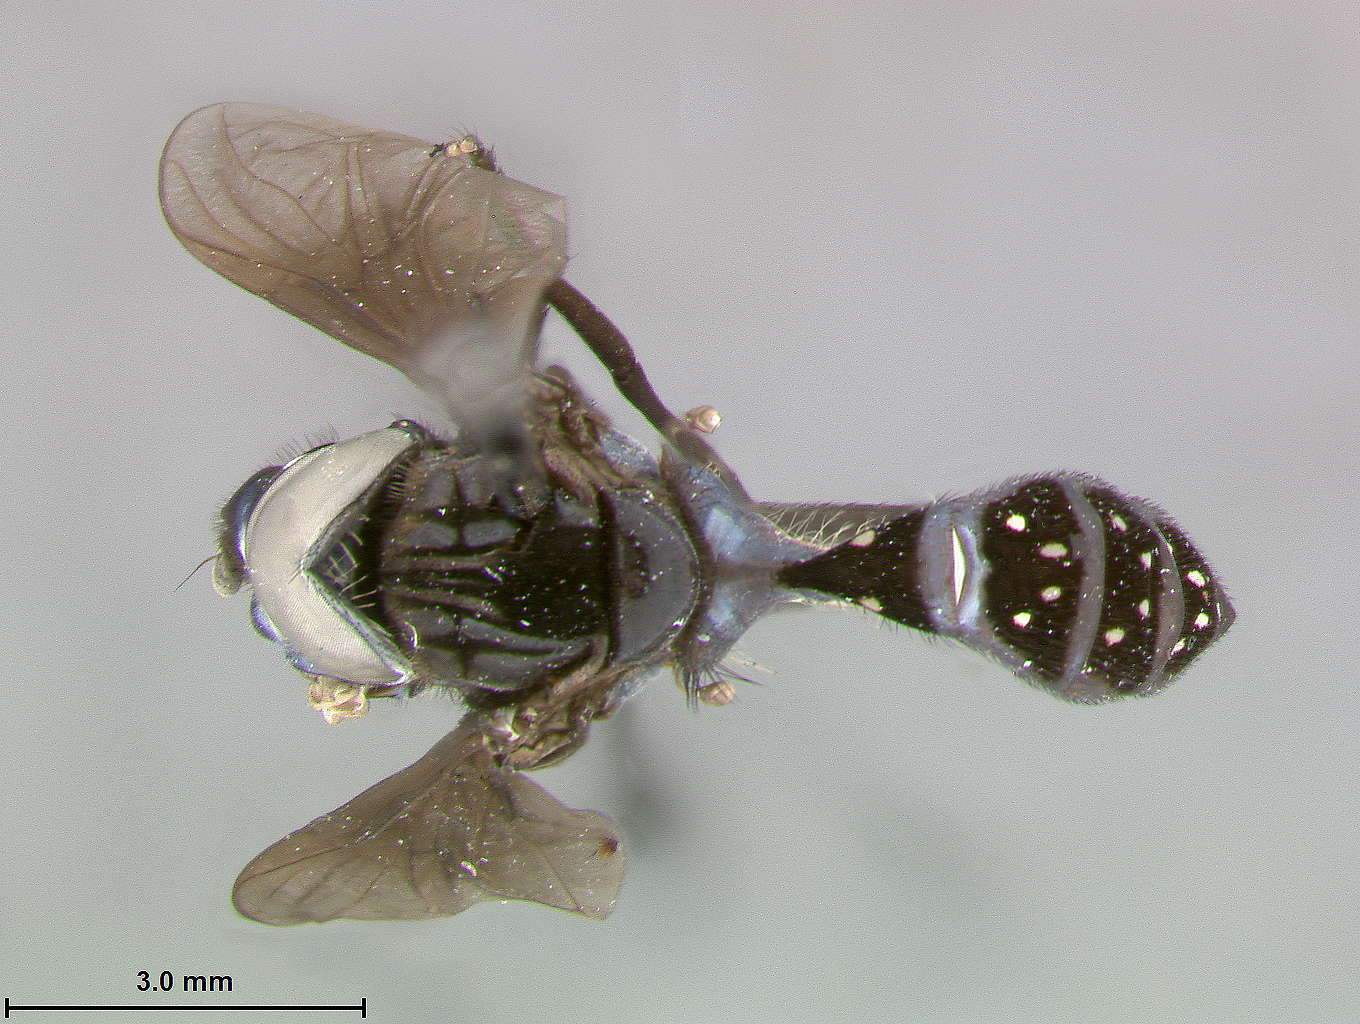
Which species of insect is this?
Baccha punctata
